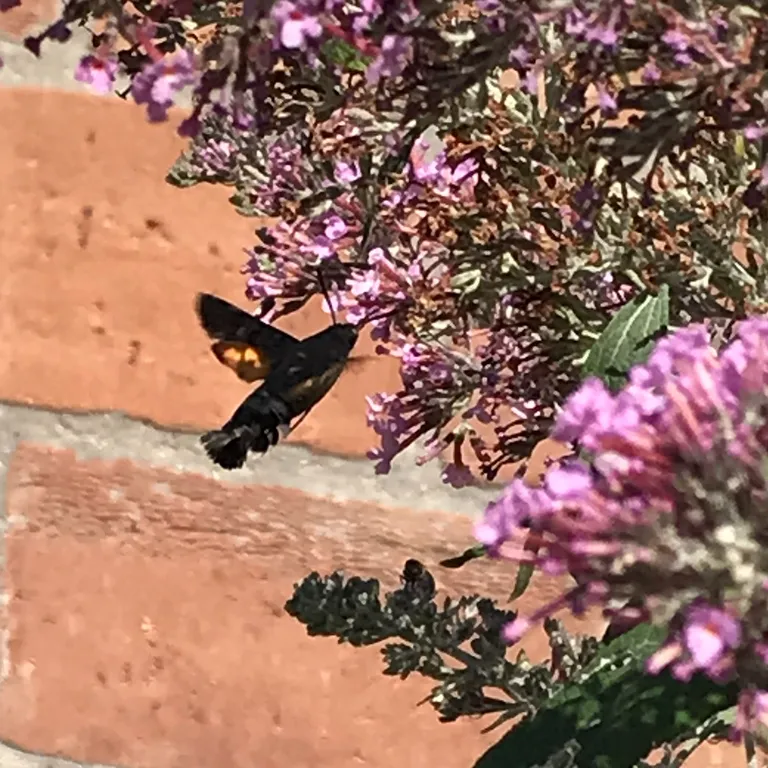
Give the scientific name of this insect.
Macroglossum stellatarum
